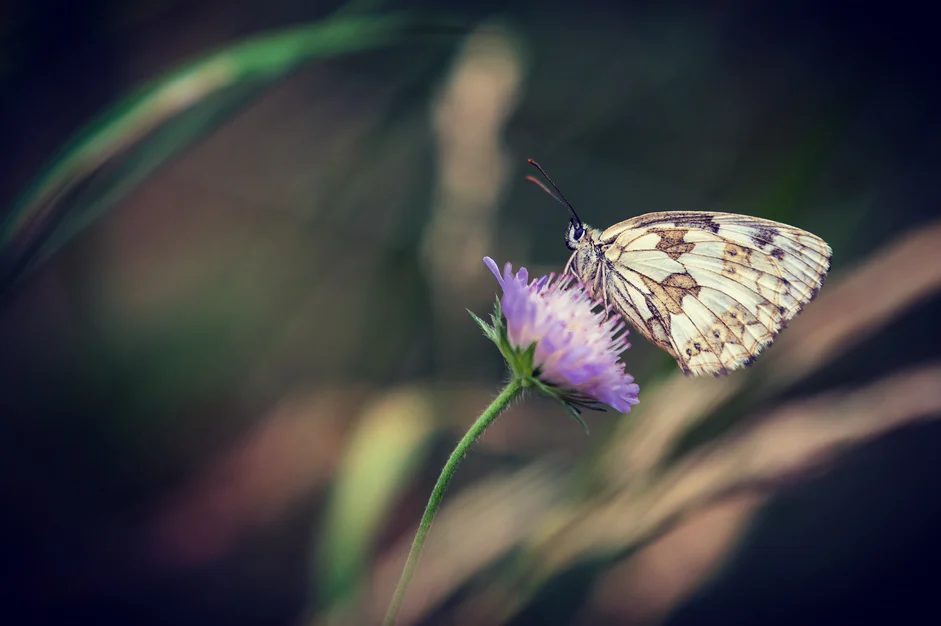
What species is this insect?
Melanargia galathea
